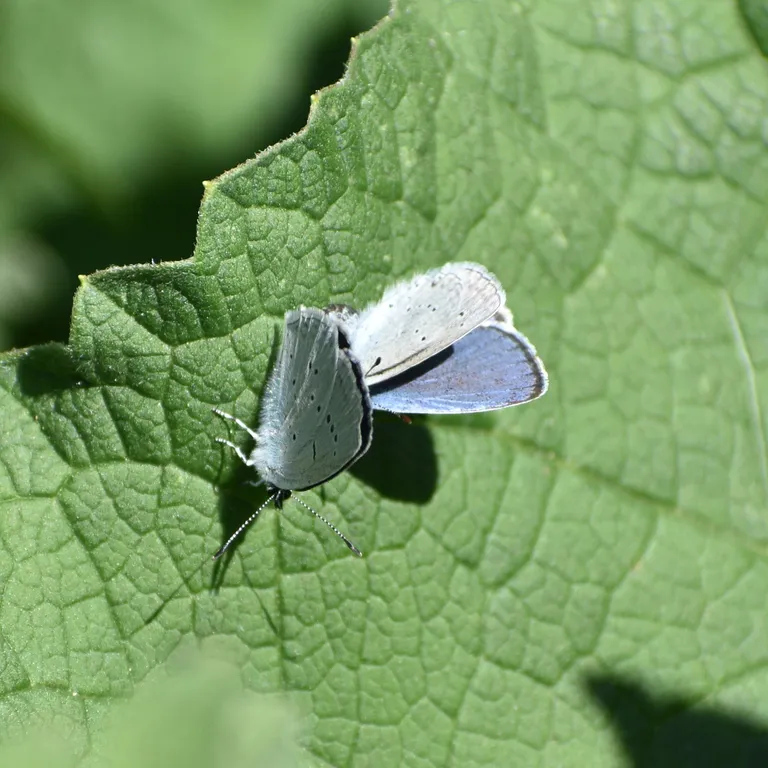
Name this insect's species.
Cupido decolorata (also Elkalyce decolorata)
